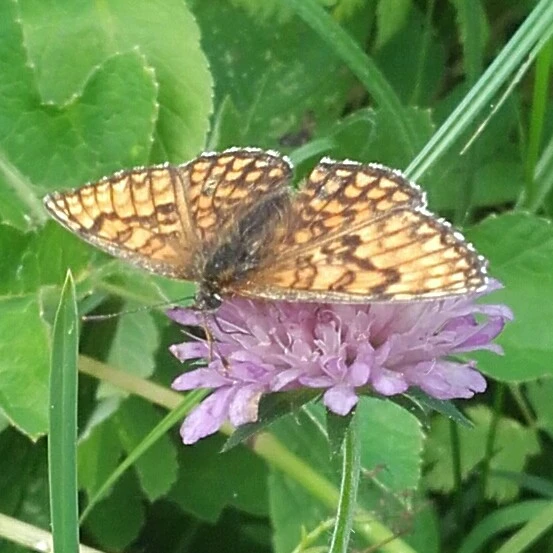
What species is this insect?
Melitaea athalia
